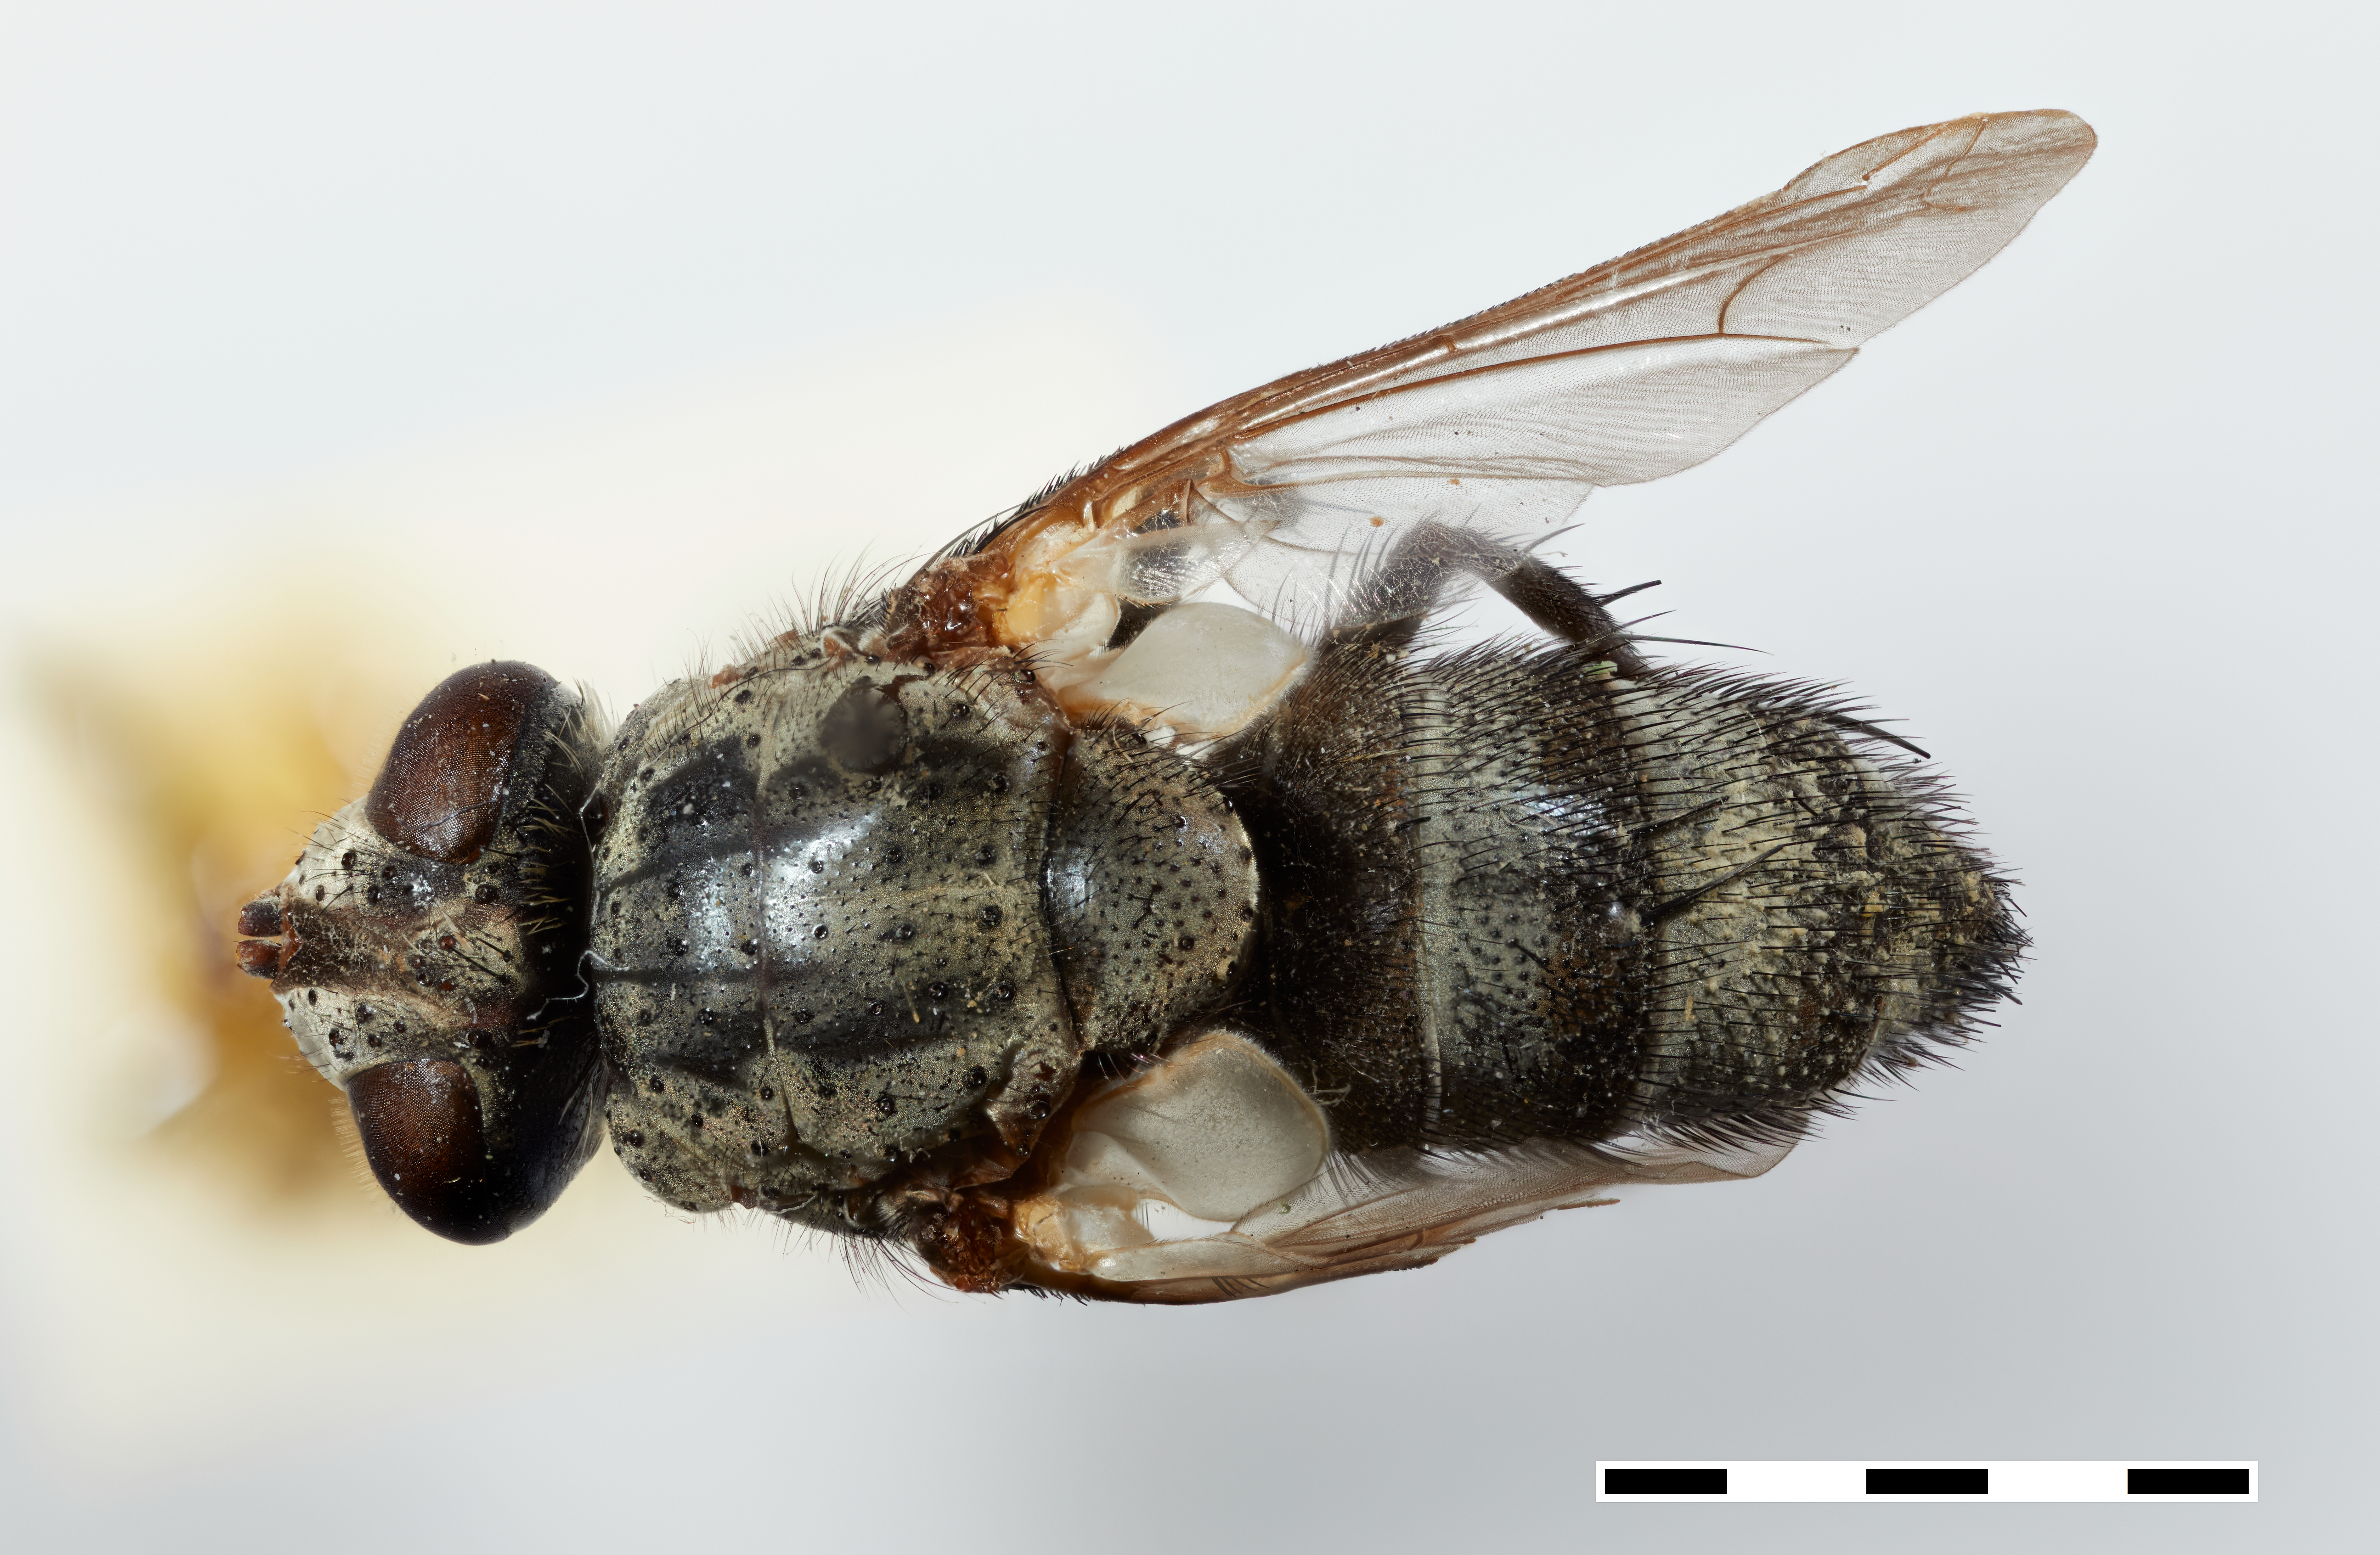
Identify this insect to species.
Euphoroceropsis alba
